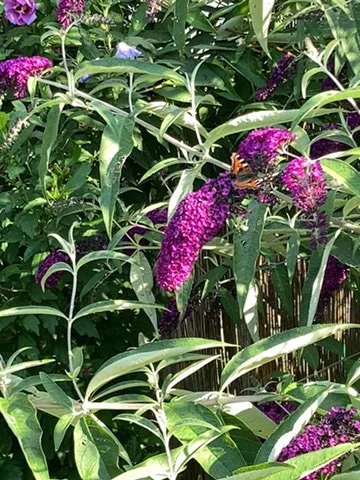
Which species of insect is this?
Aglais urticae
